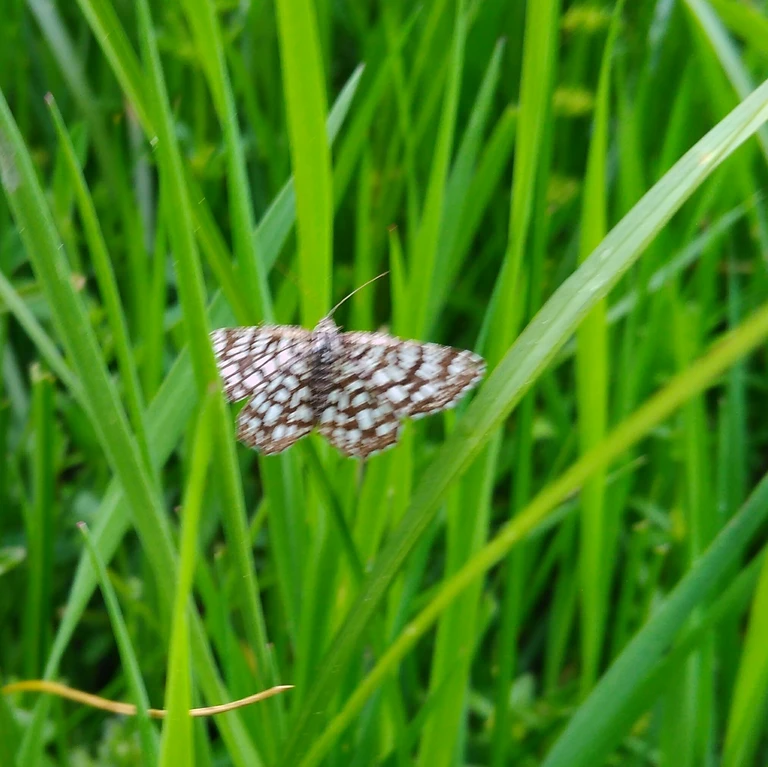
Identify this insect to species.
Chiasmia clathrata
